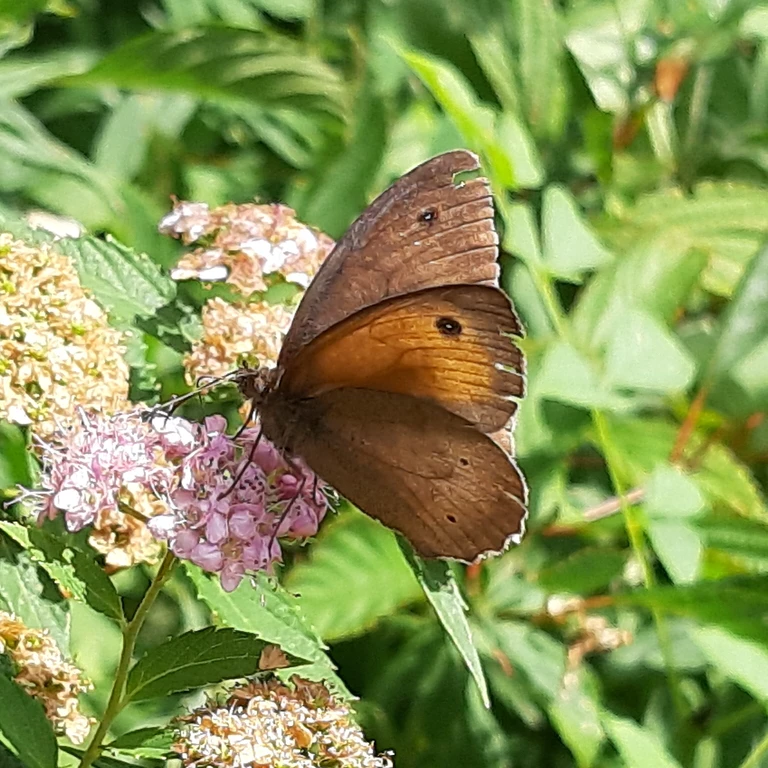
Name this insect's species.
Maniola jurtina
